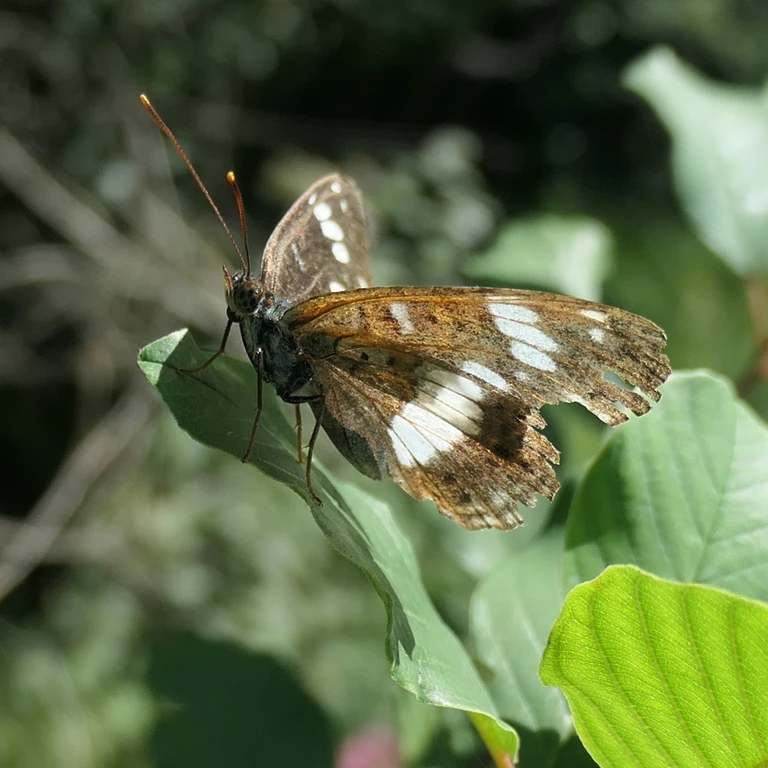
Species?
Limenitis camilla (also Ladoga camilla)
